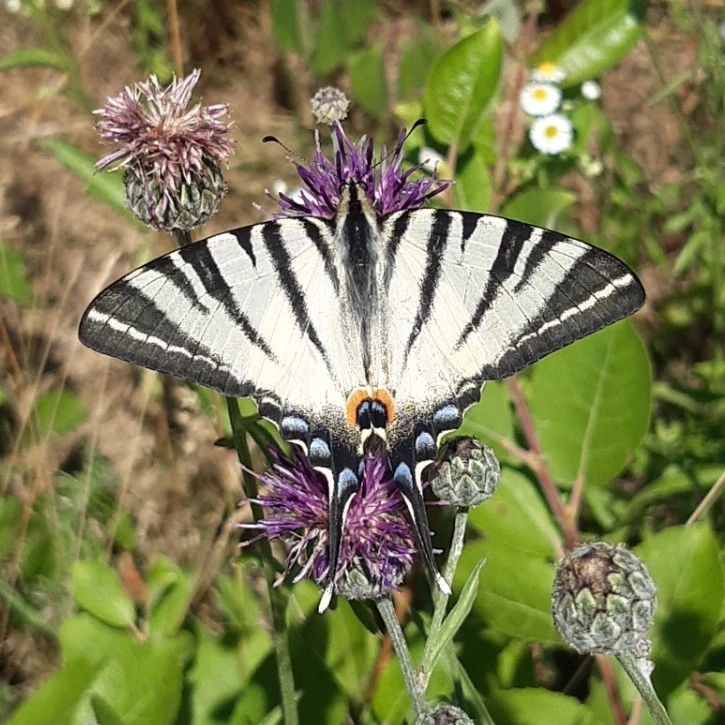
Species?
Iphiclides podalirius
